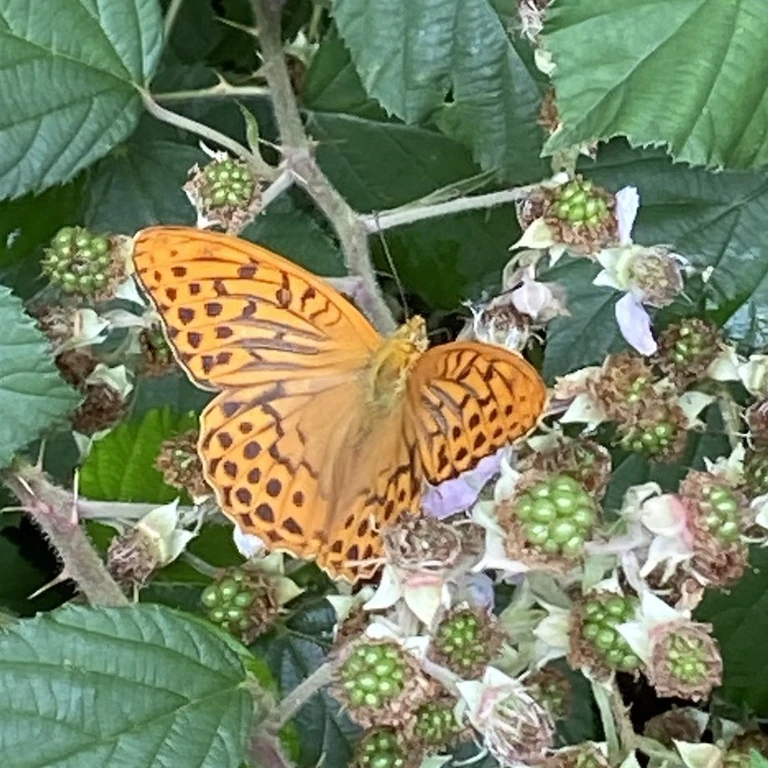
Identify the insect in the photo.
Argynnis paphia
